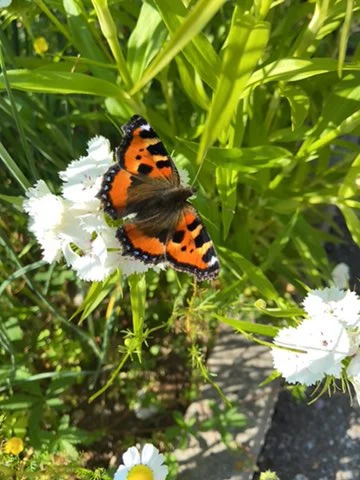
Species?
Aglais urticae
